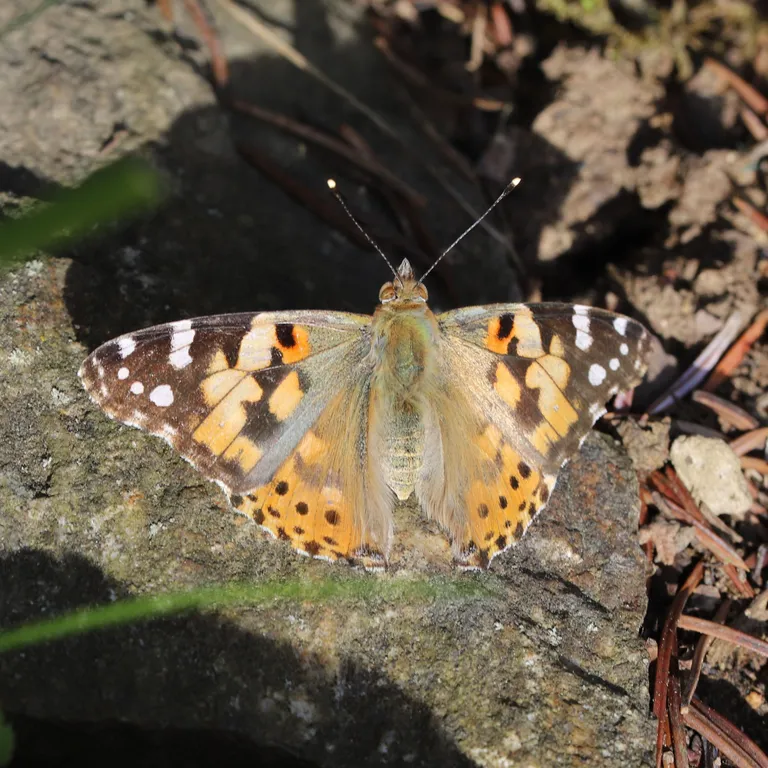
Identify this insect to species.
Vanessa cardui
